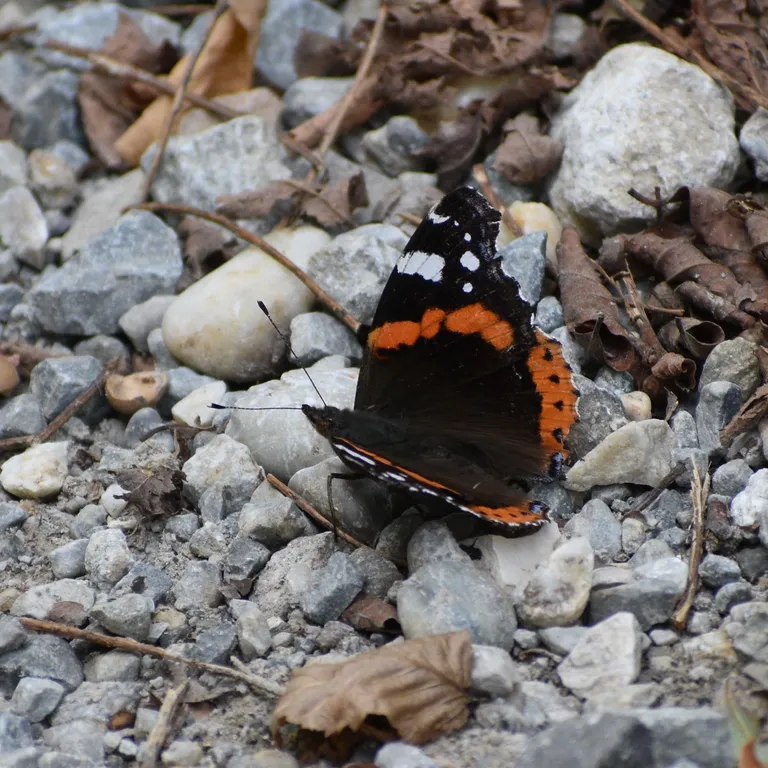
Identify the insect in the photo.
Vanessa atalanta
